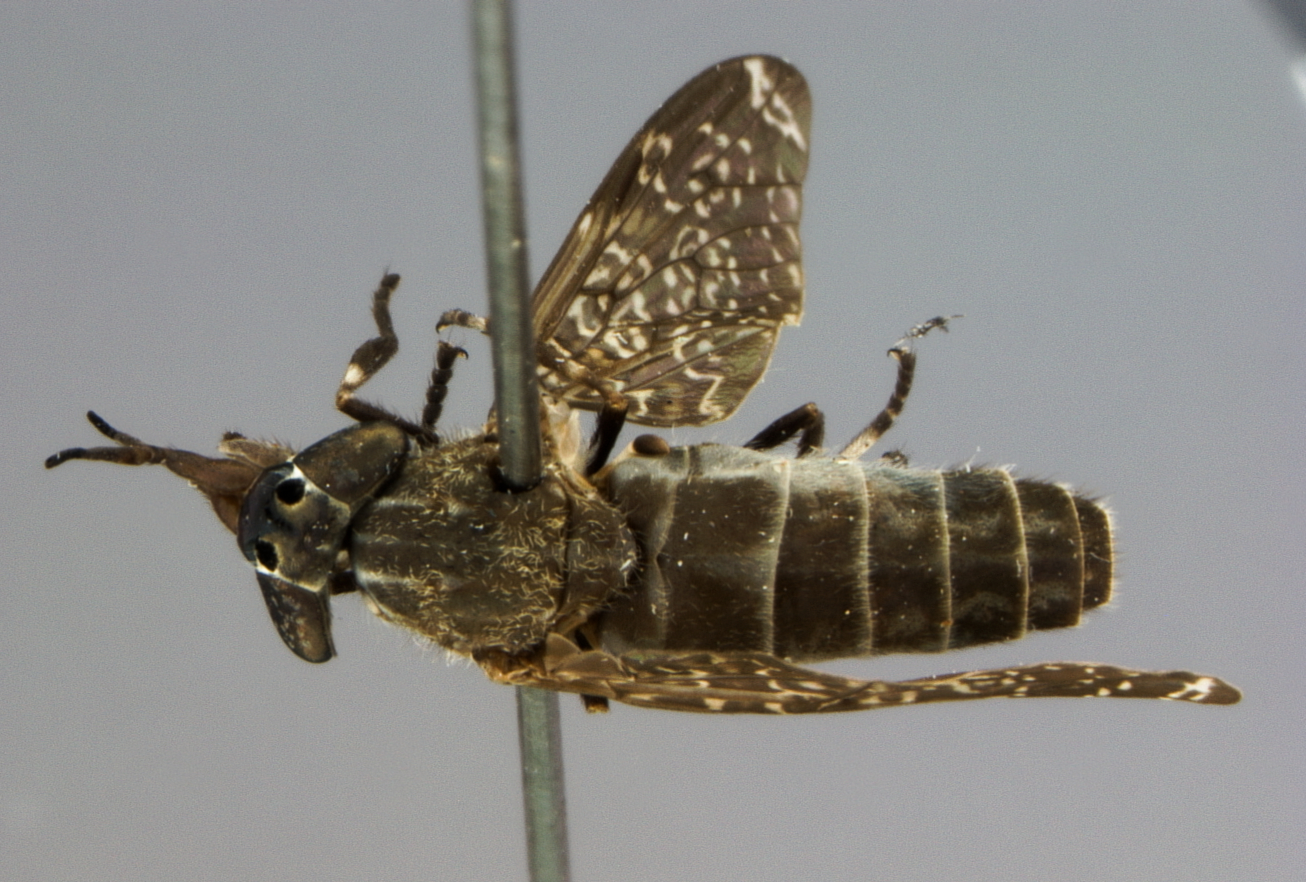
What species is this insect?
Haematopota krombeini
